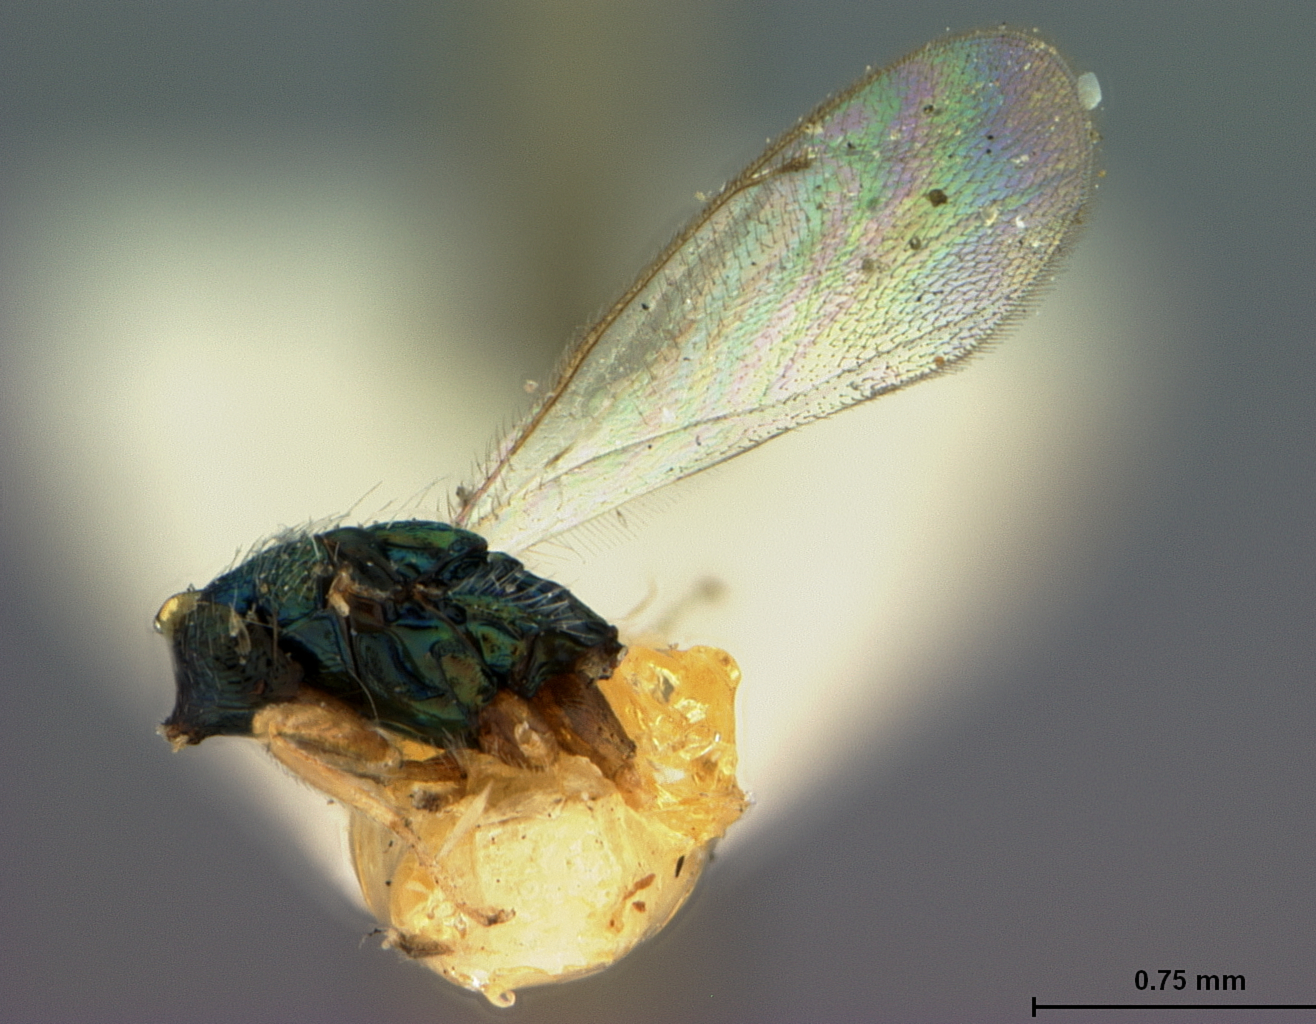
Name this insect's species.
Sympiezus flavipes
